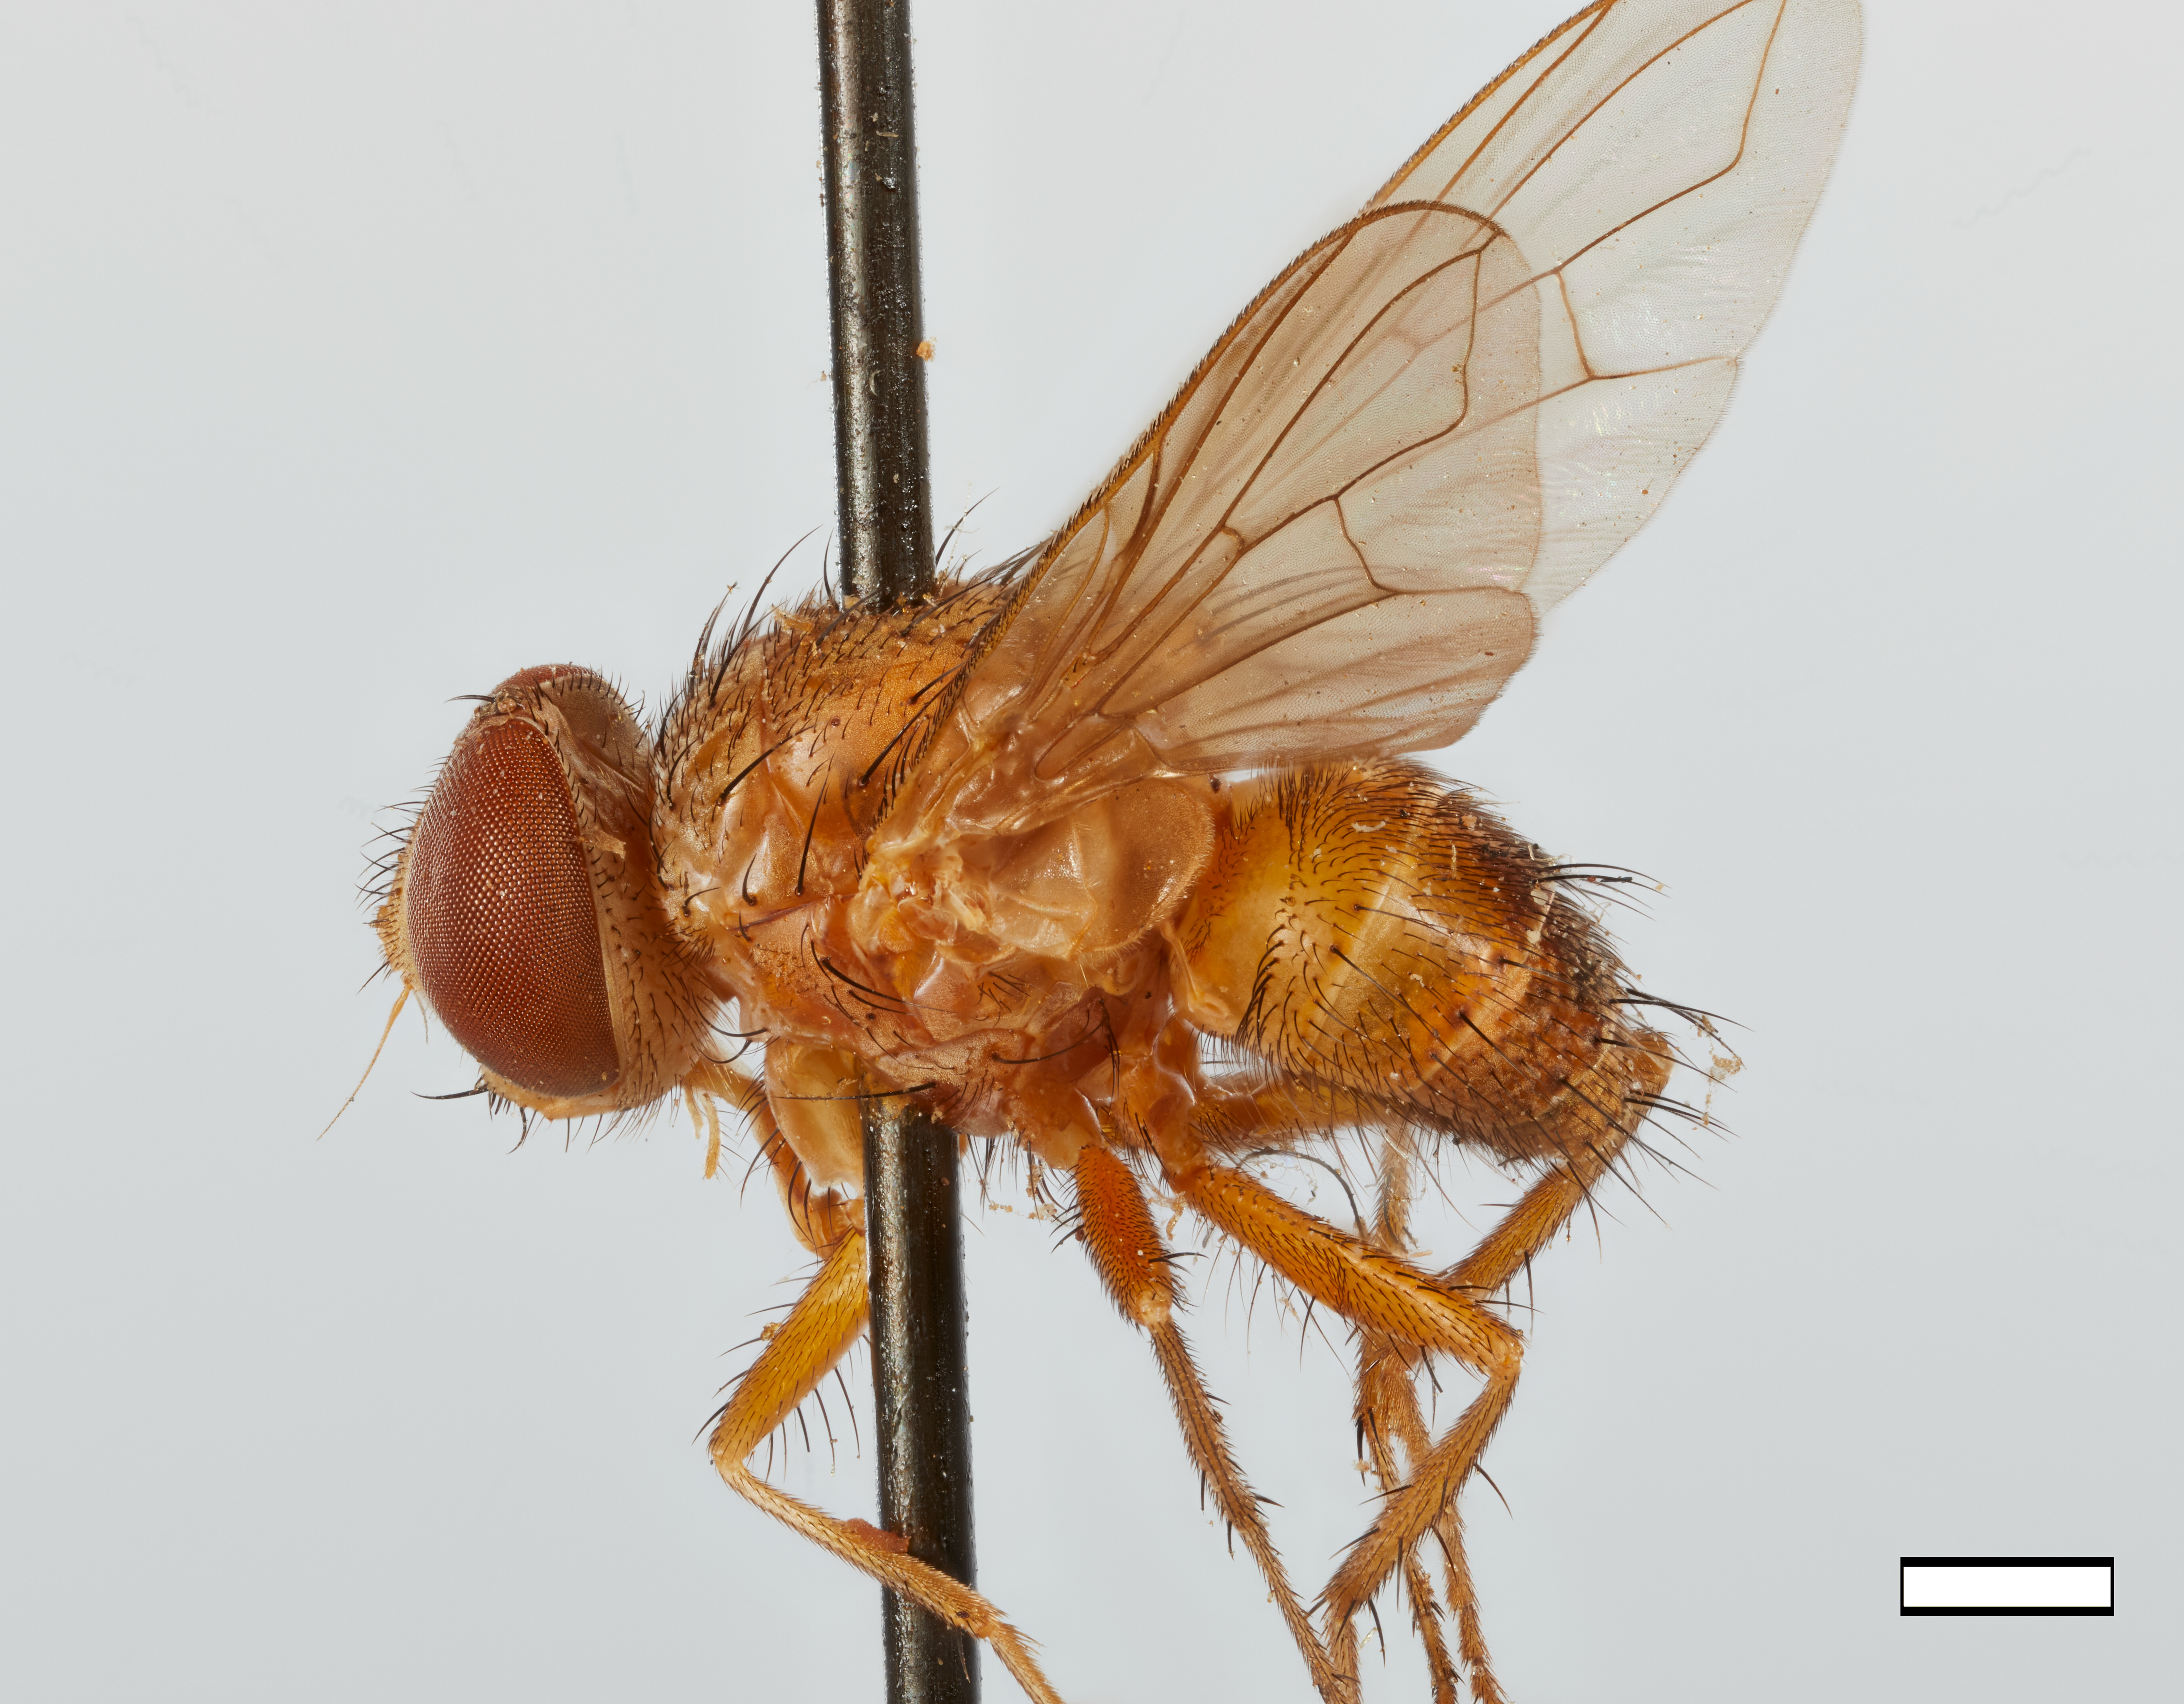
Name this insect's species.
Palpostoma desvoidyi
